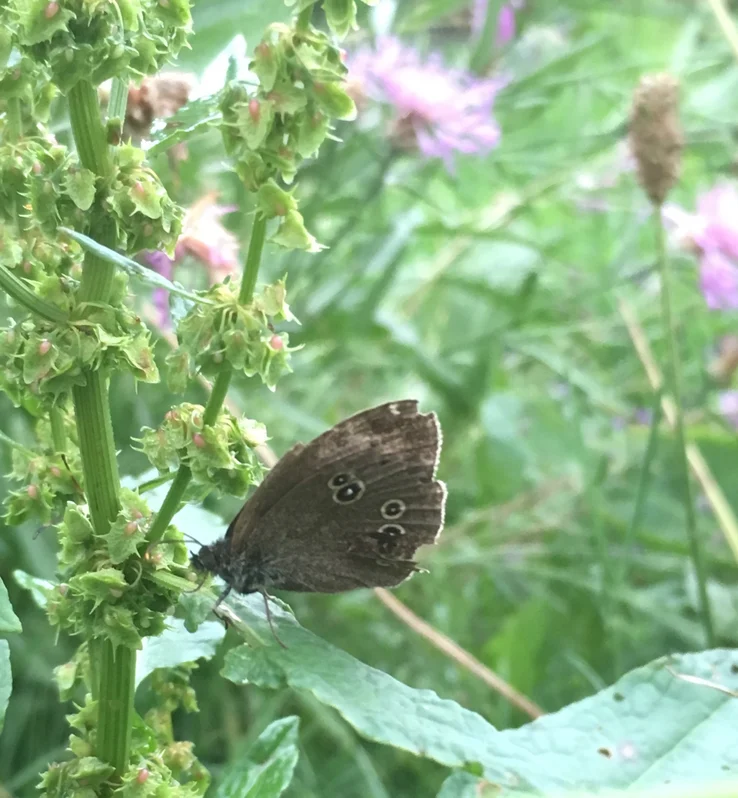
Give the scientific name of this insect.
Aphantopus hyperantus
